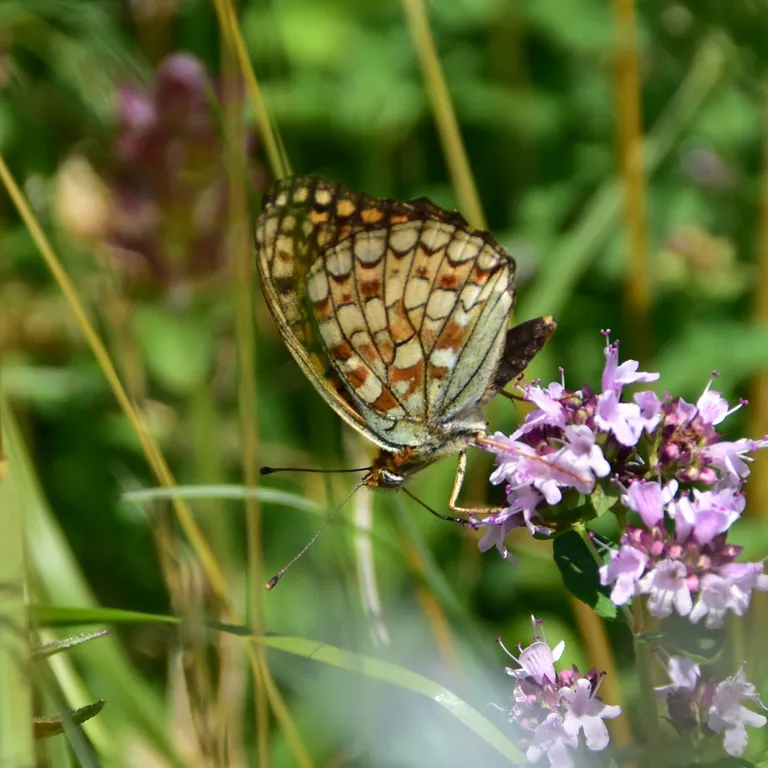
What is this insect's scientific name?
Fabriciana niobe
